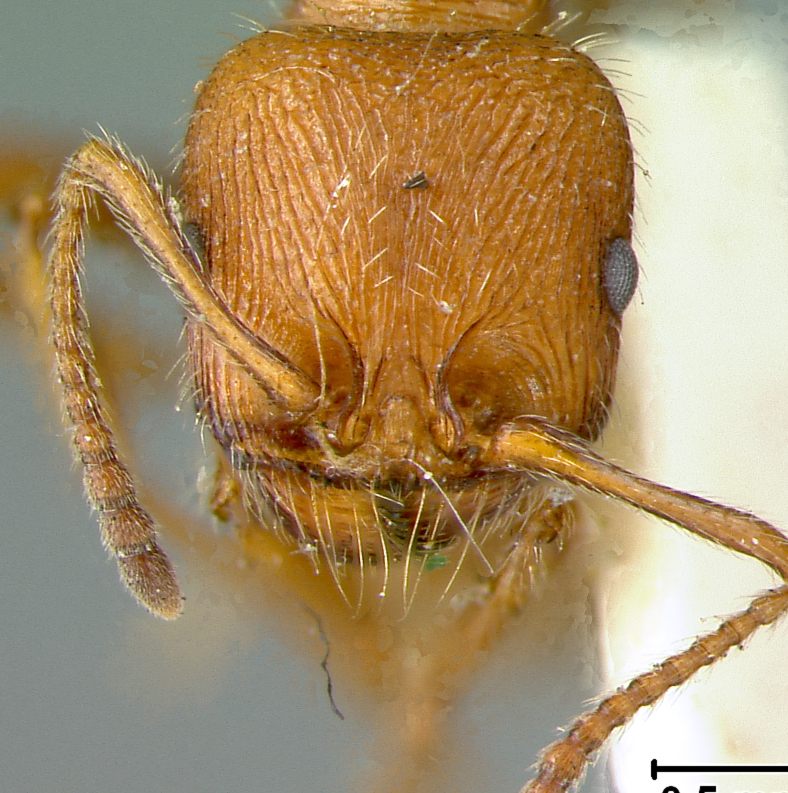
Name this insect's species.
Messor chamberlini
